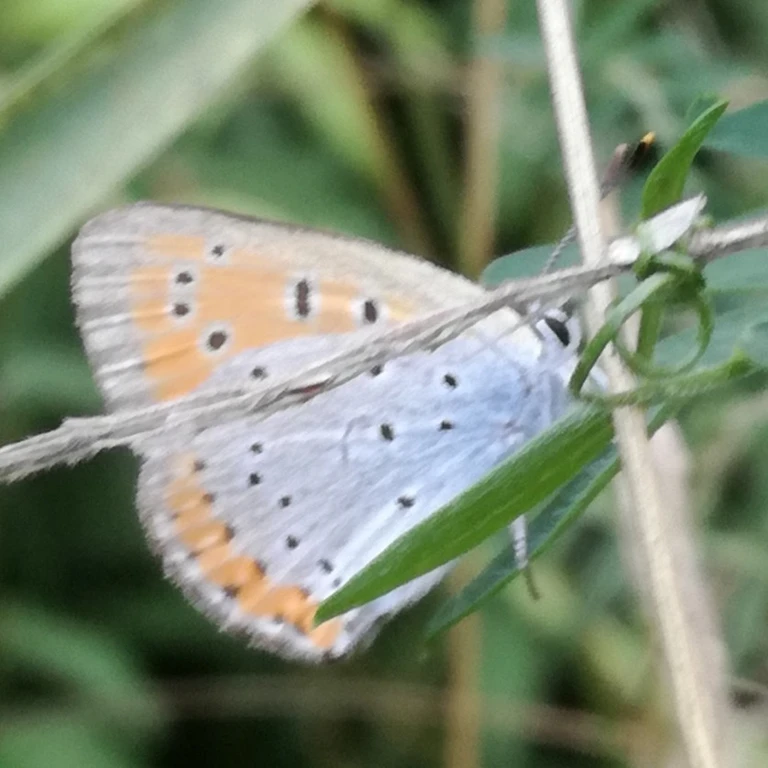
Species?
Lycaena dispar
